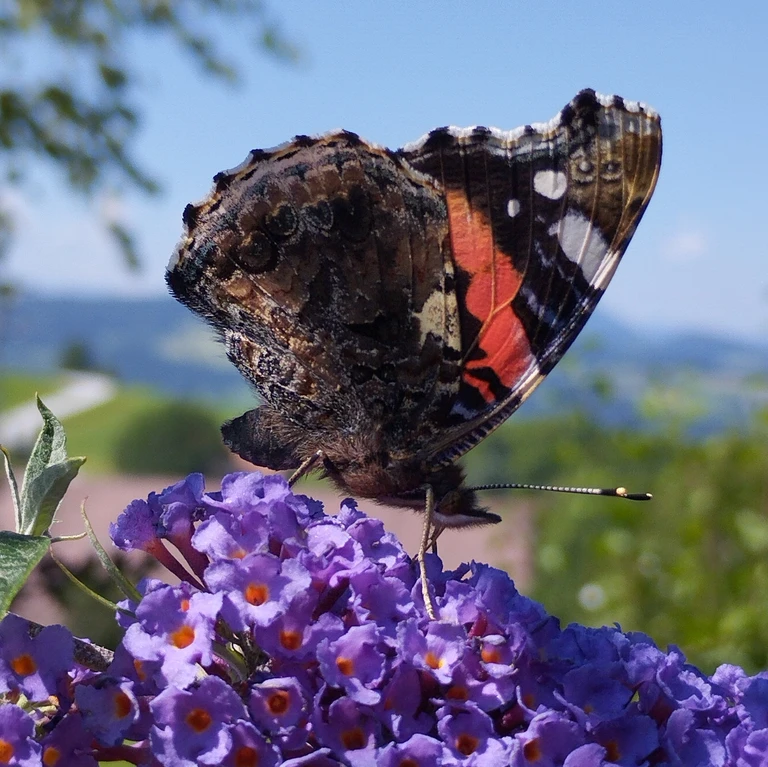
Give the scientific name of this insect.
Vanessa atalanta
